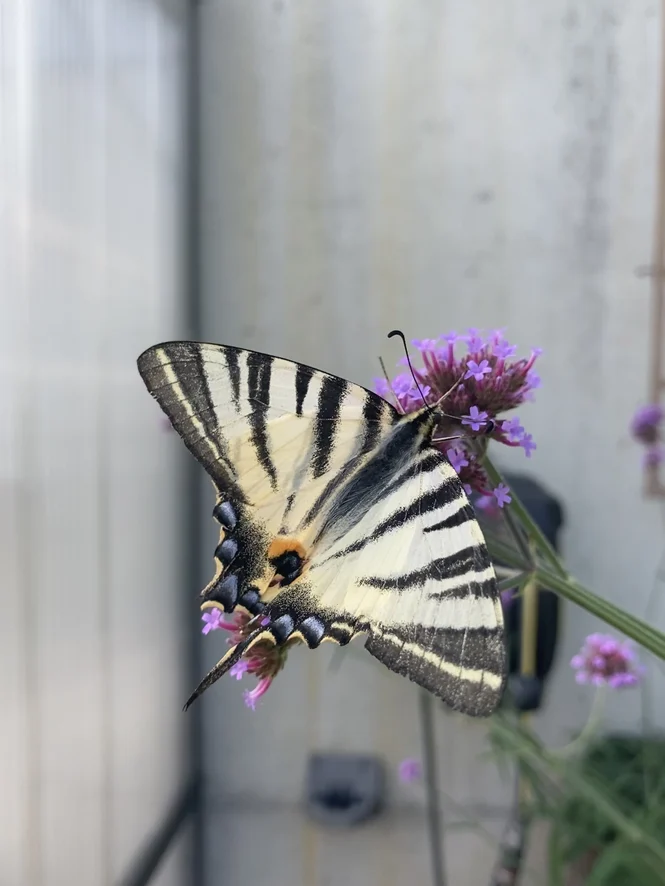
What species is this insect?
Iphiclides podalirius
